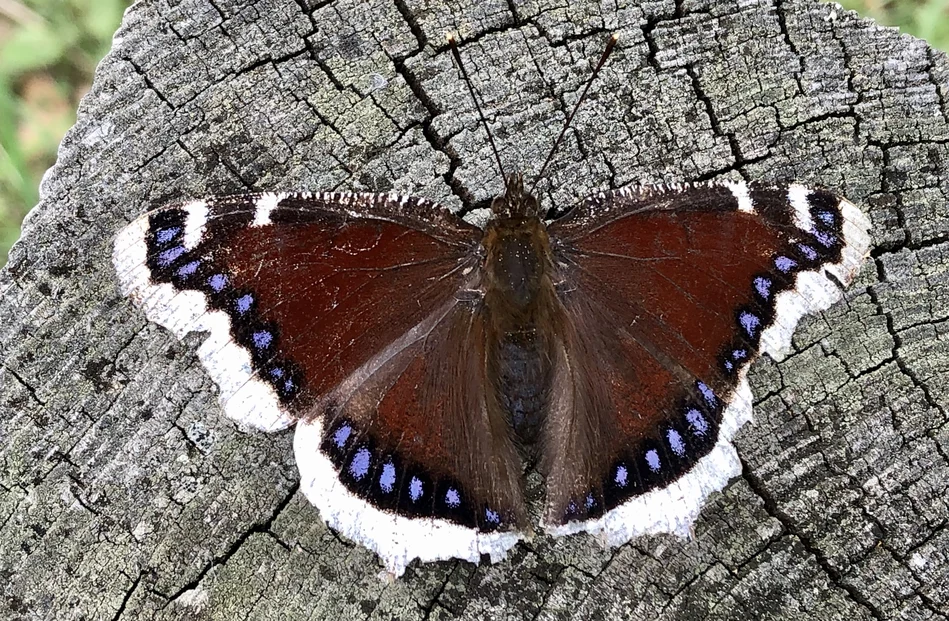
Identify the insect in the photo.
Nymphalis antiopa
